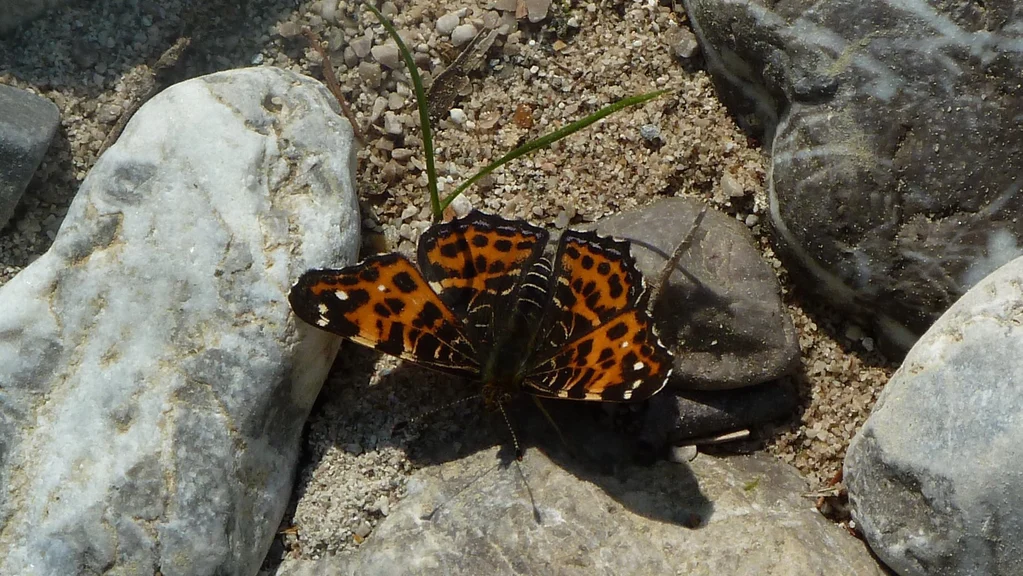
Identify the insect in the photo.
Araschnia levana
